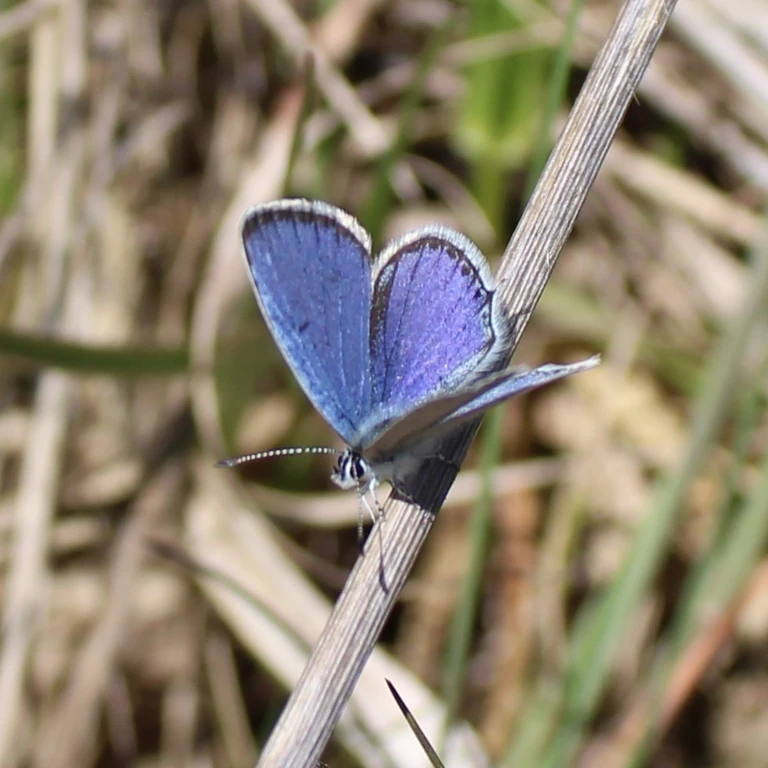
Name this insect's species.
Cupido argiades (also Elkalyce argiades)
